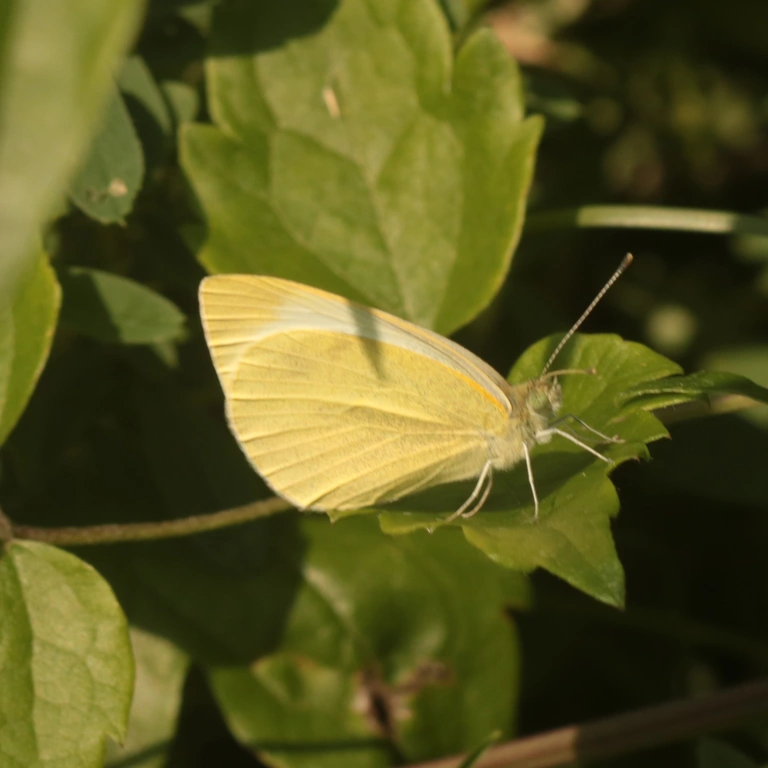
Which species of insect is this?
Pieris rapae
